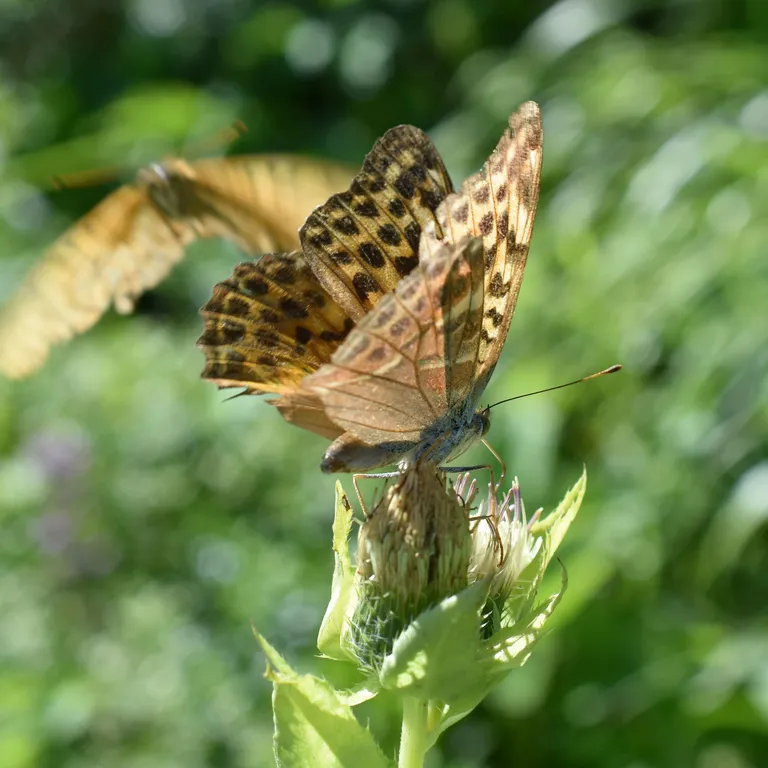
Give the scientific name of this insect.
Argynnis paphia
